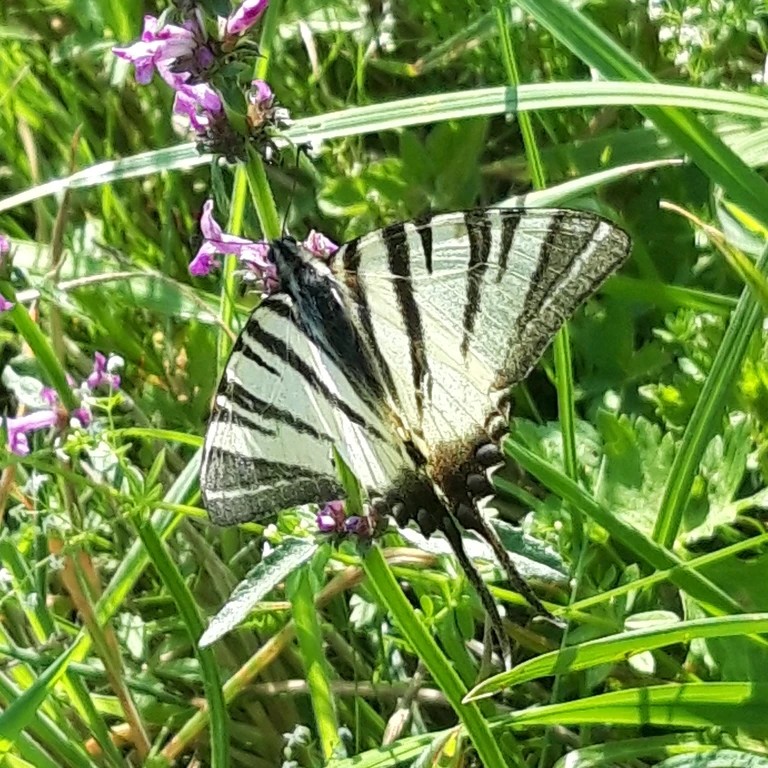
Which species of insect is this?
Iphiclides podalirius
